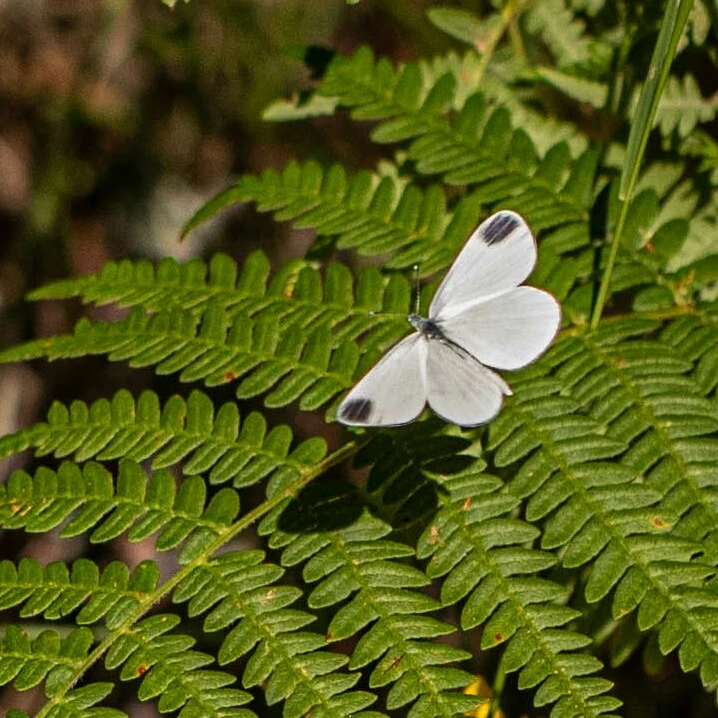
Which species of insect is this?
Leptidea sinapis/juvernica
